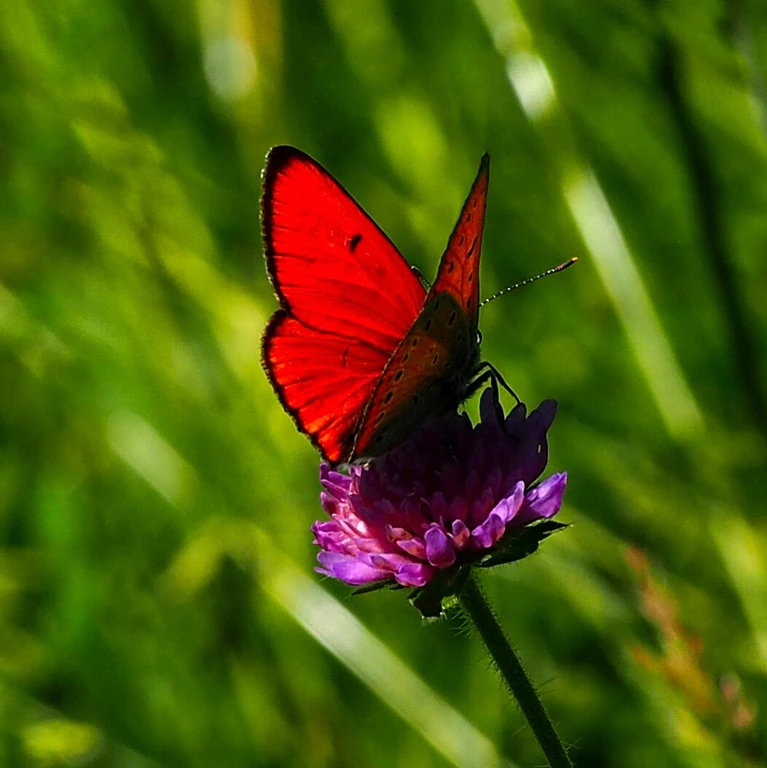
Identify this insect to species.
Lycaena dispar
